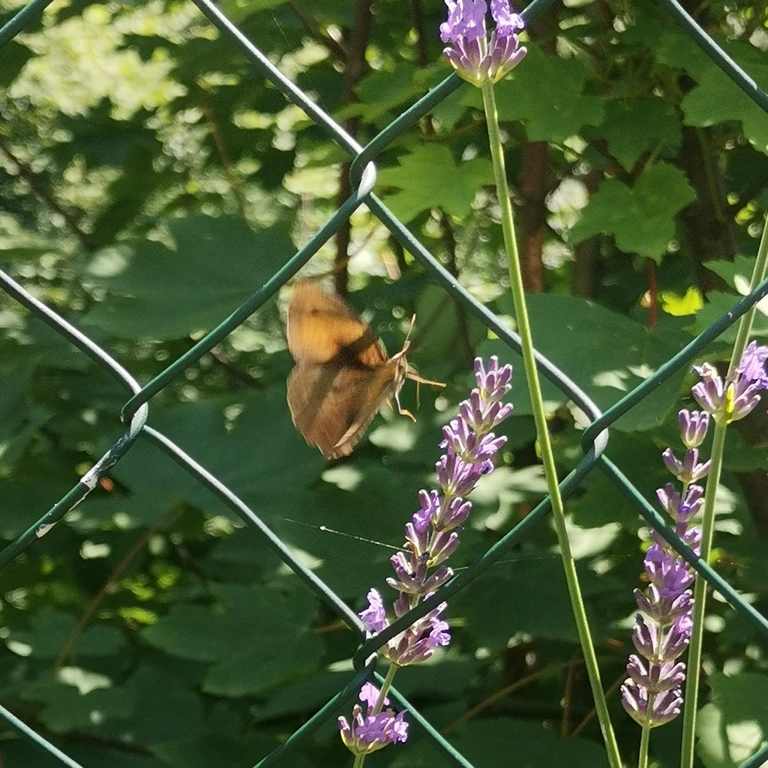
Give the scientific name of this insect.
Maniola jurtina
